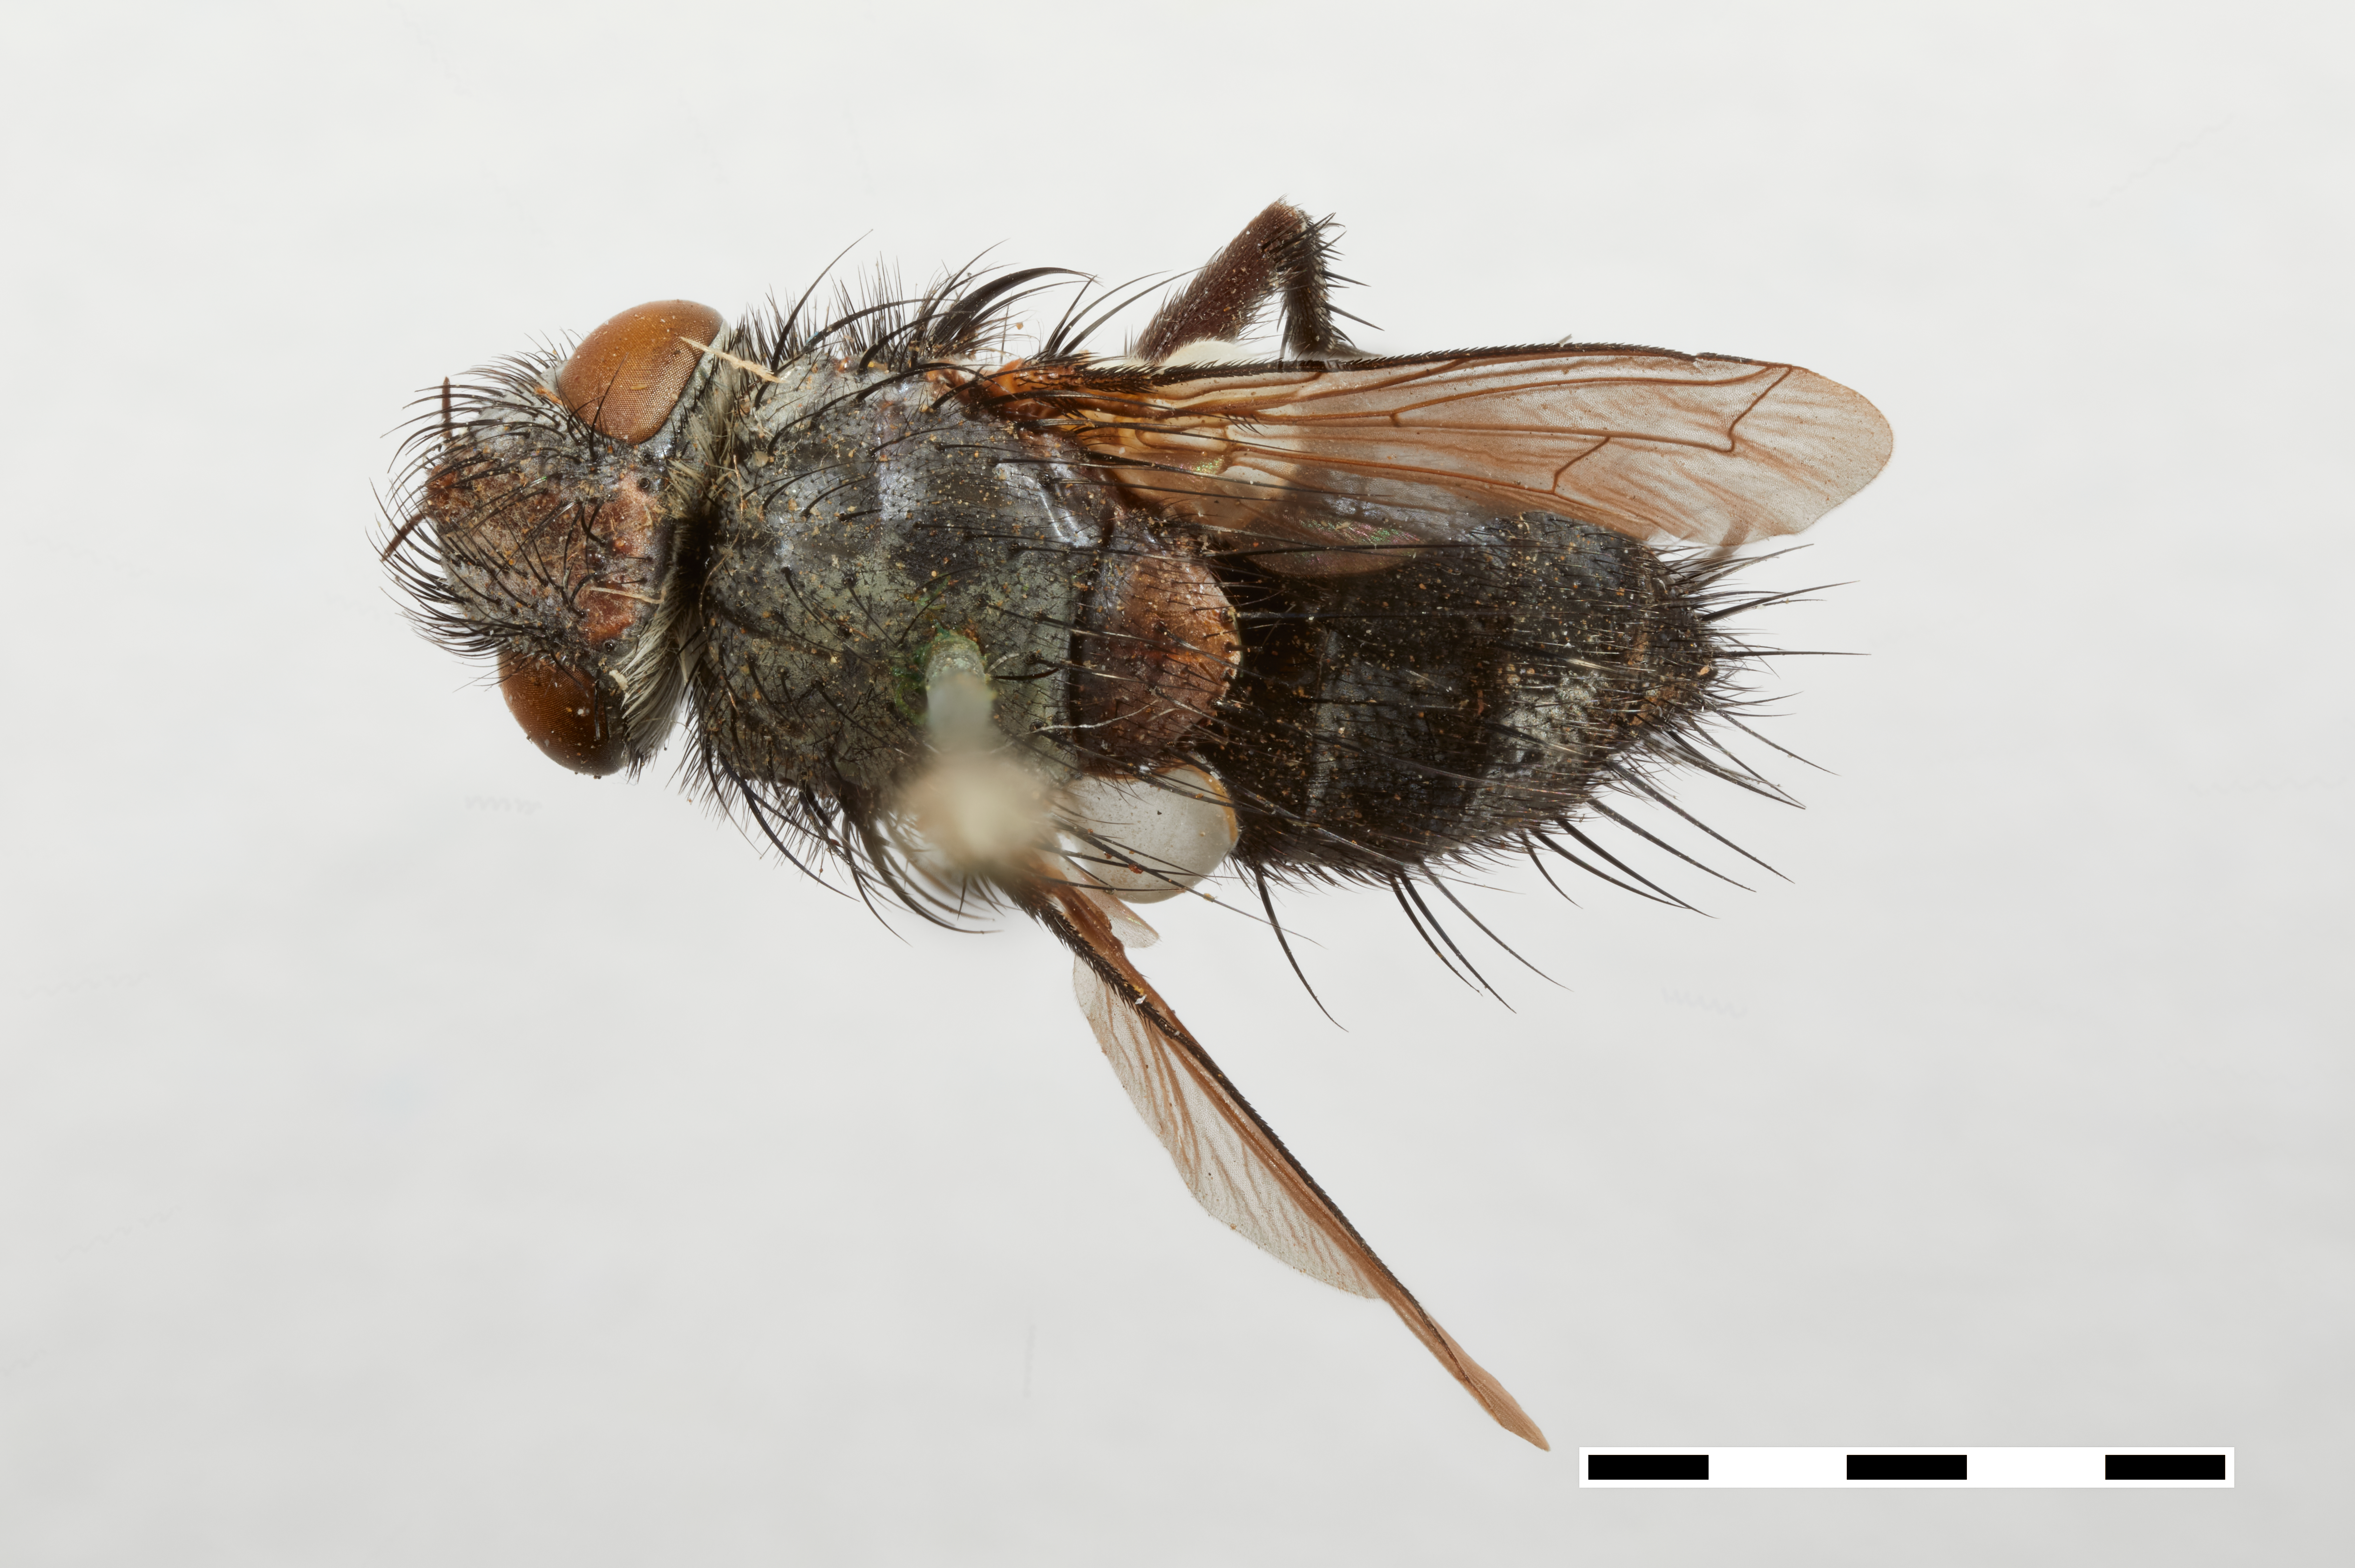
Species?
Chaetocraniopsis chilensis
